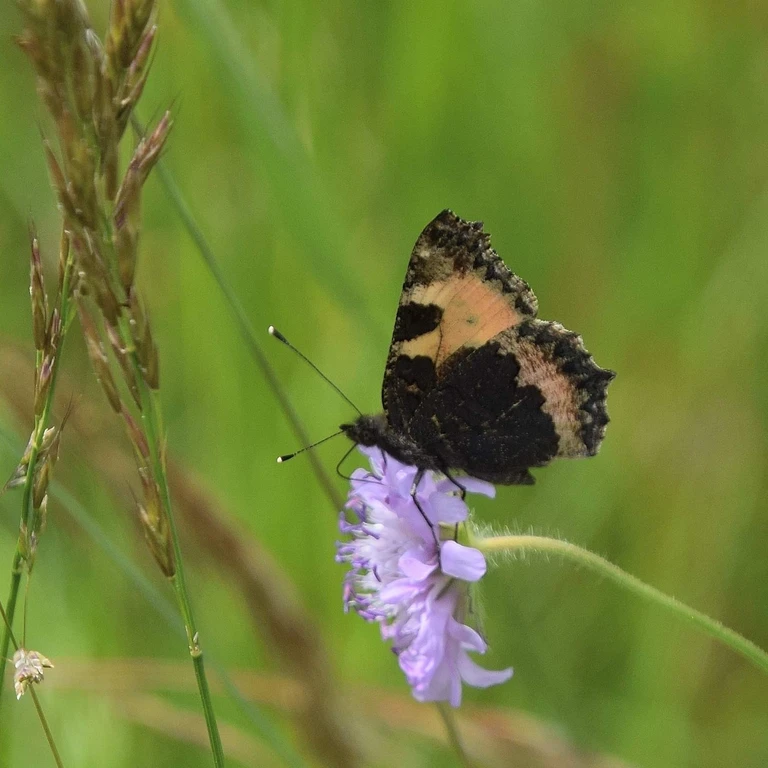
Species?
Aglais urticae
